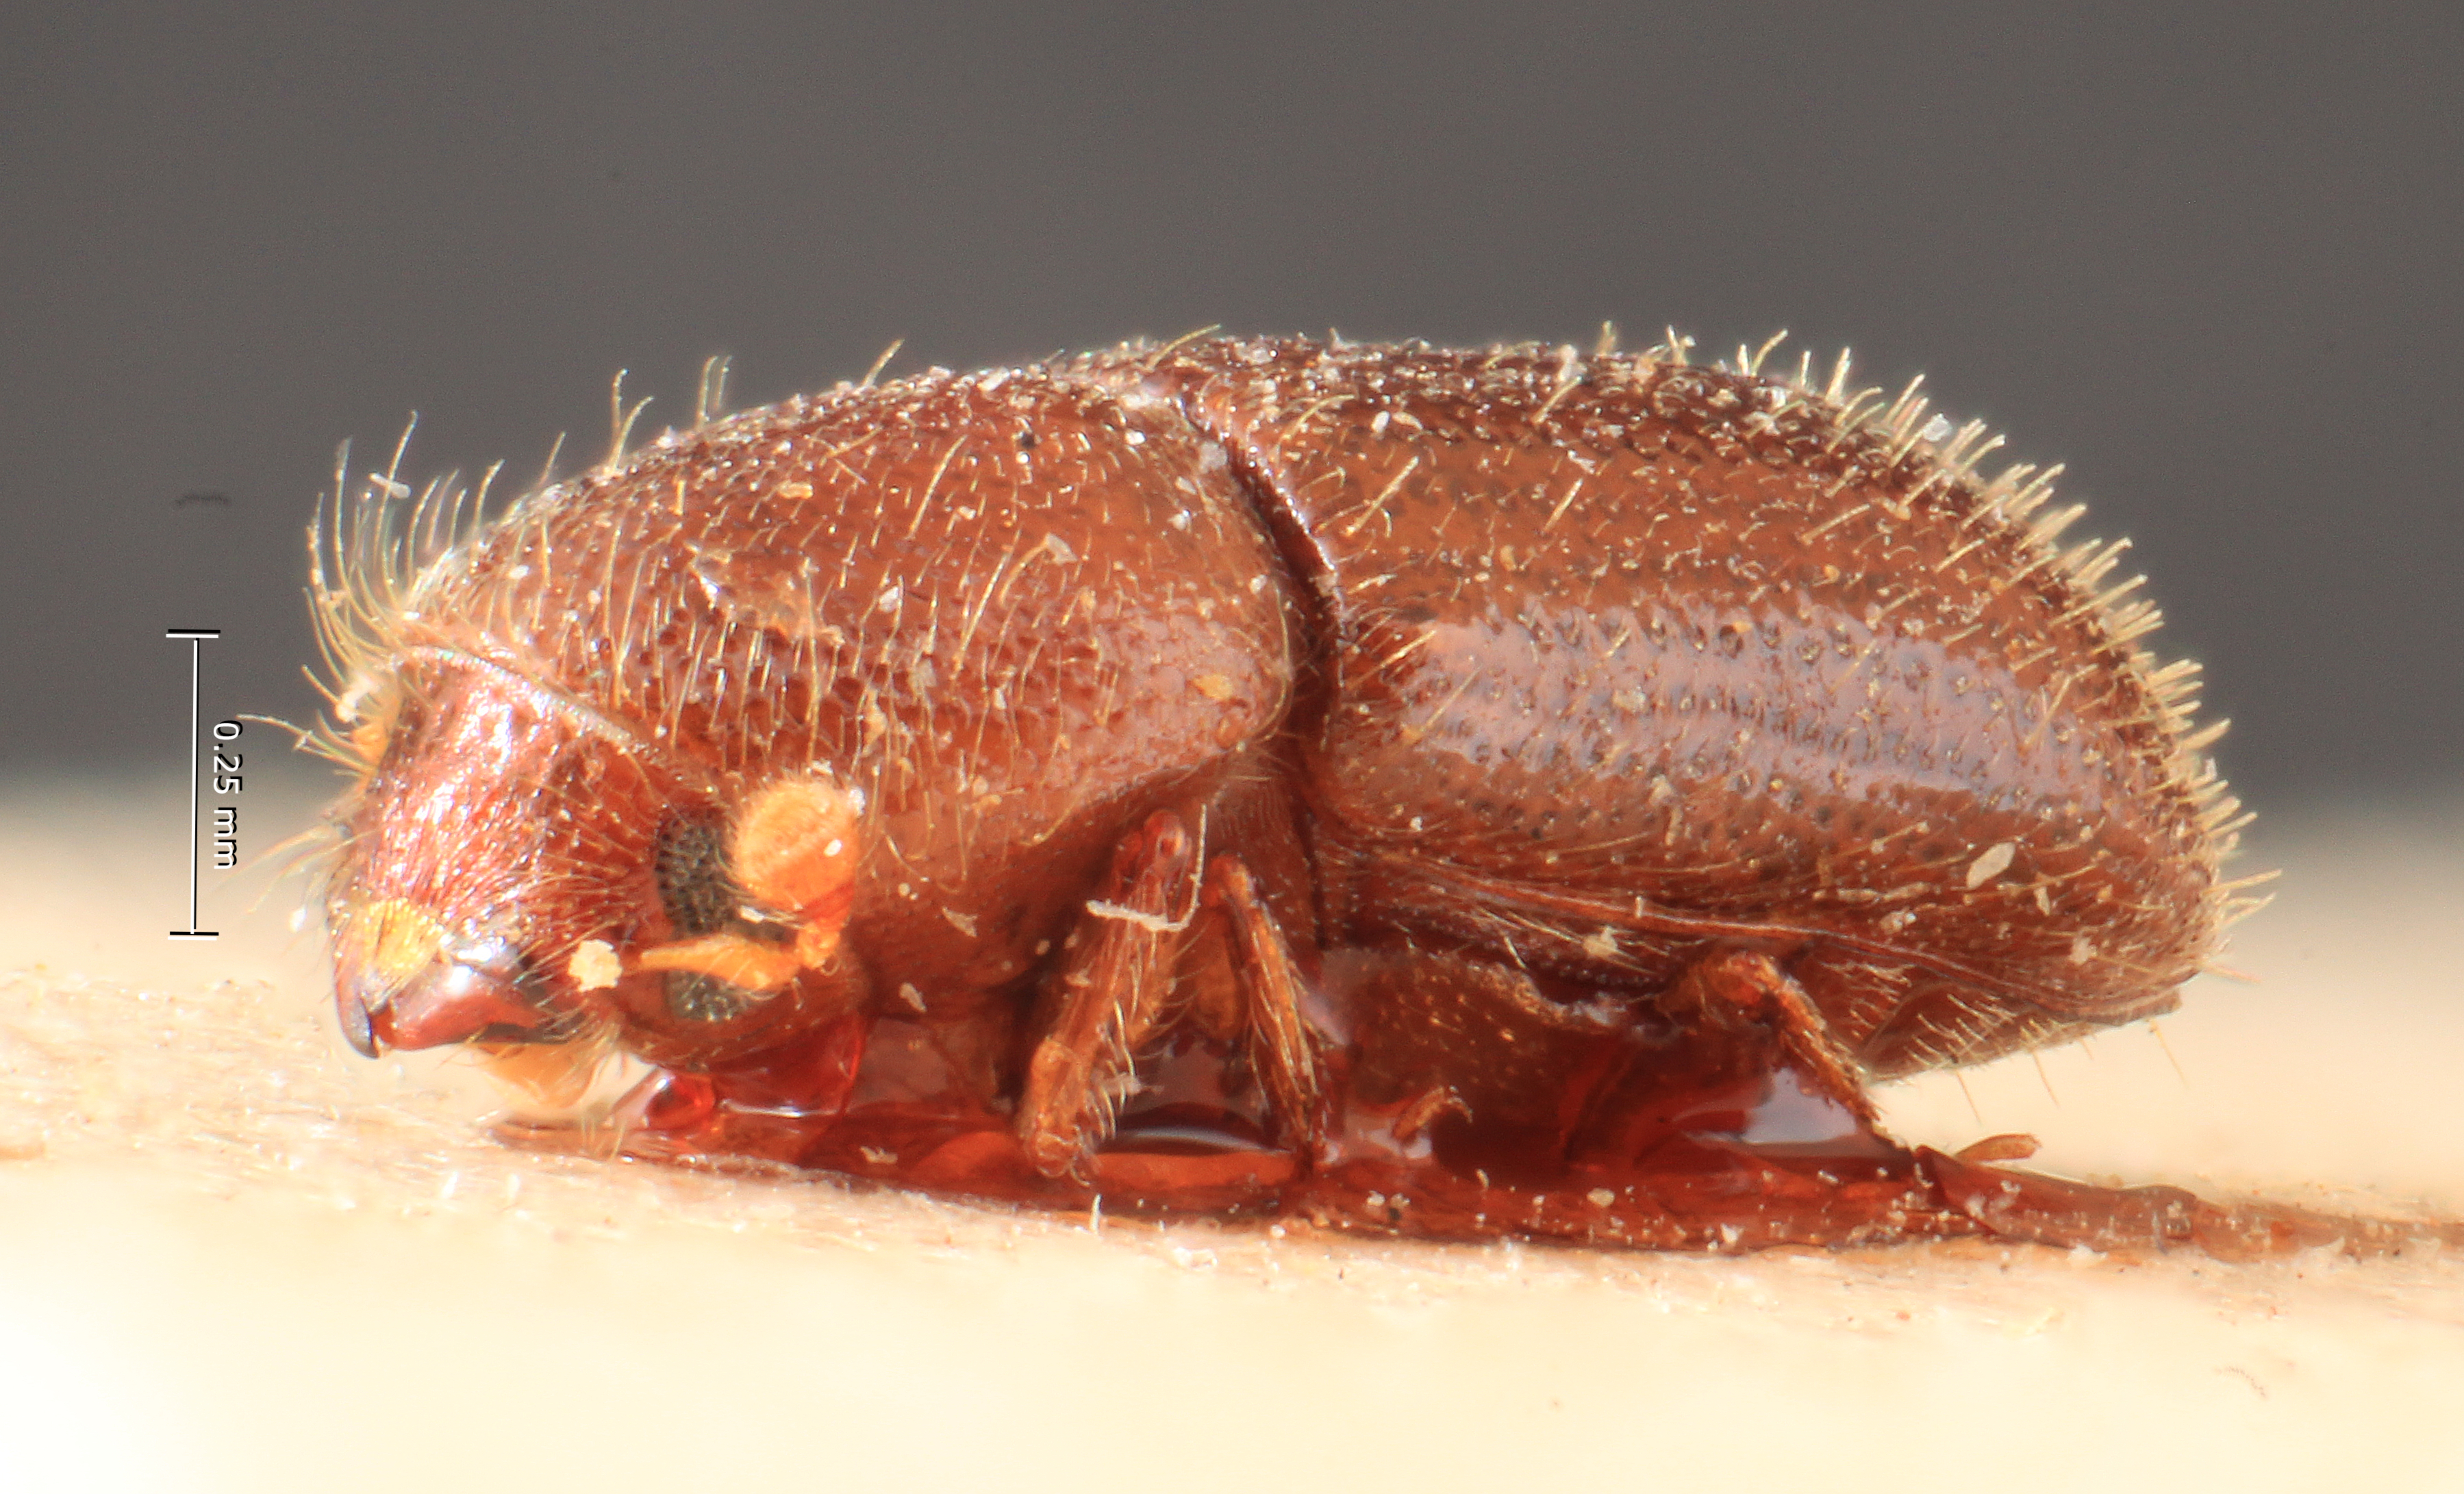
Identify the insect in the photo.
Poecilips brevior
